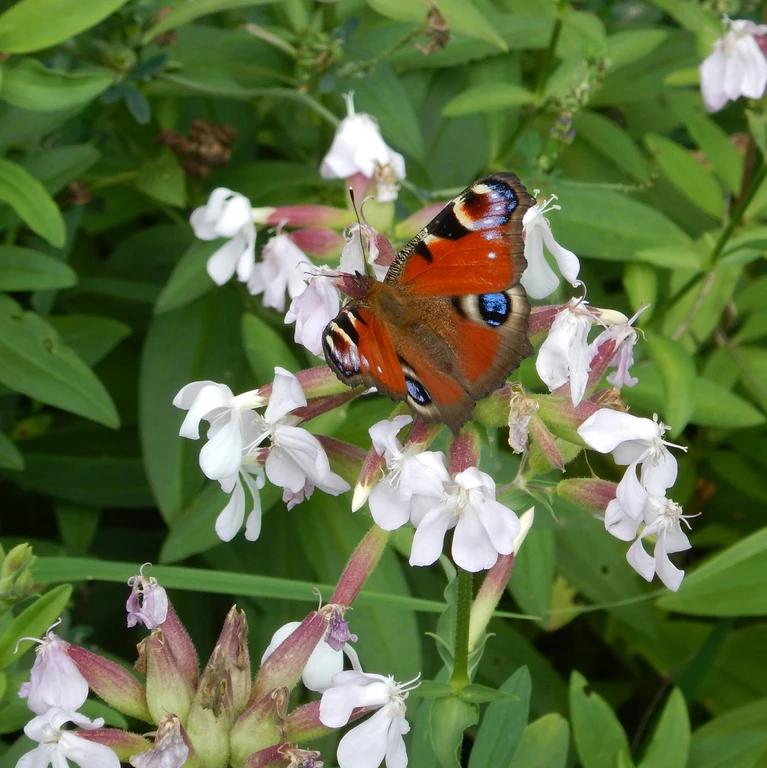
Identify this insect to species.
Aglais io
